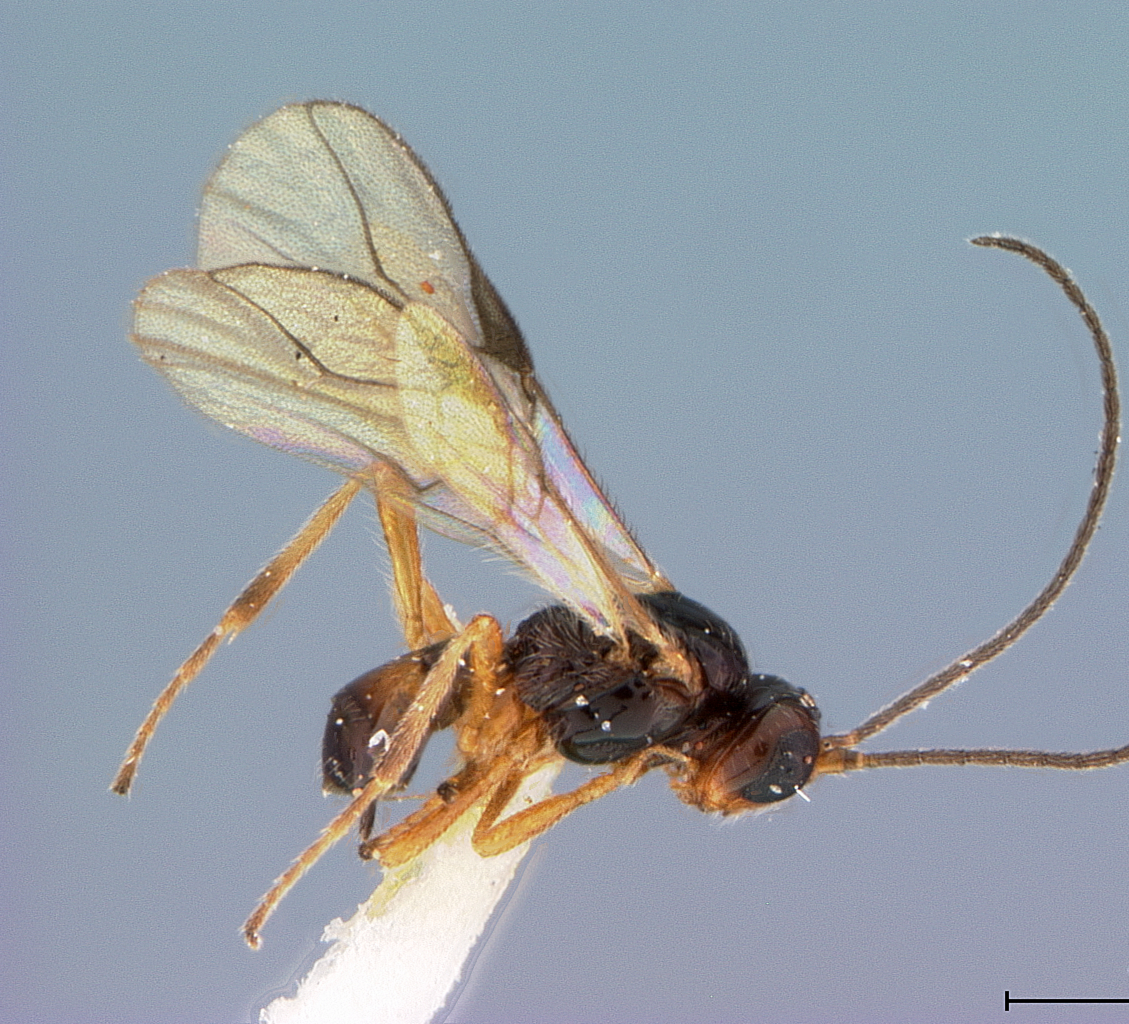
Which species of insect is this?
Opius pusilloides
